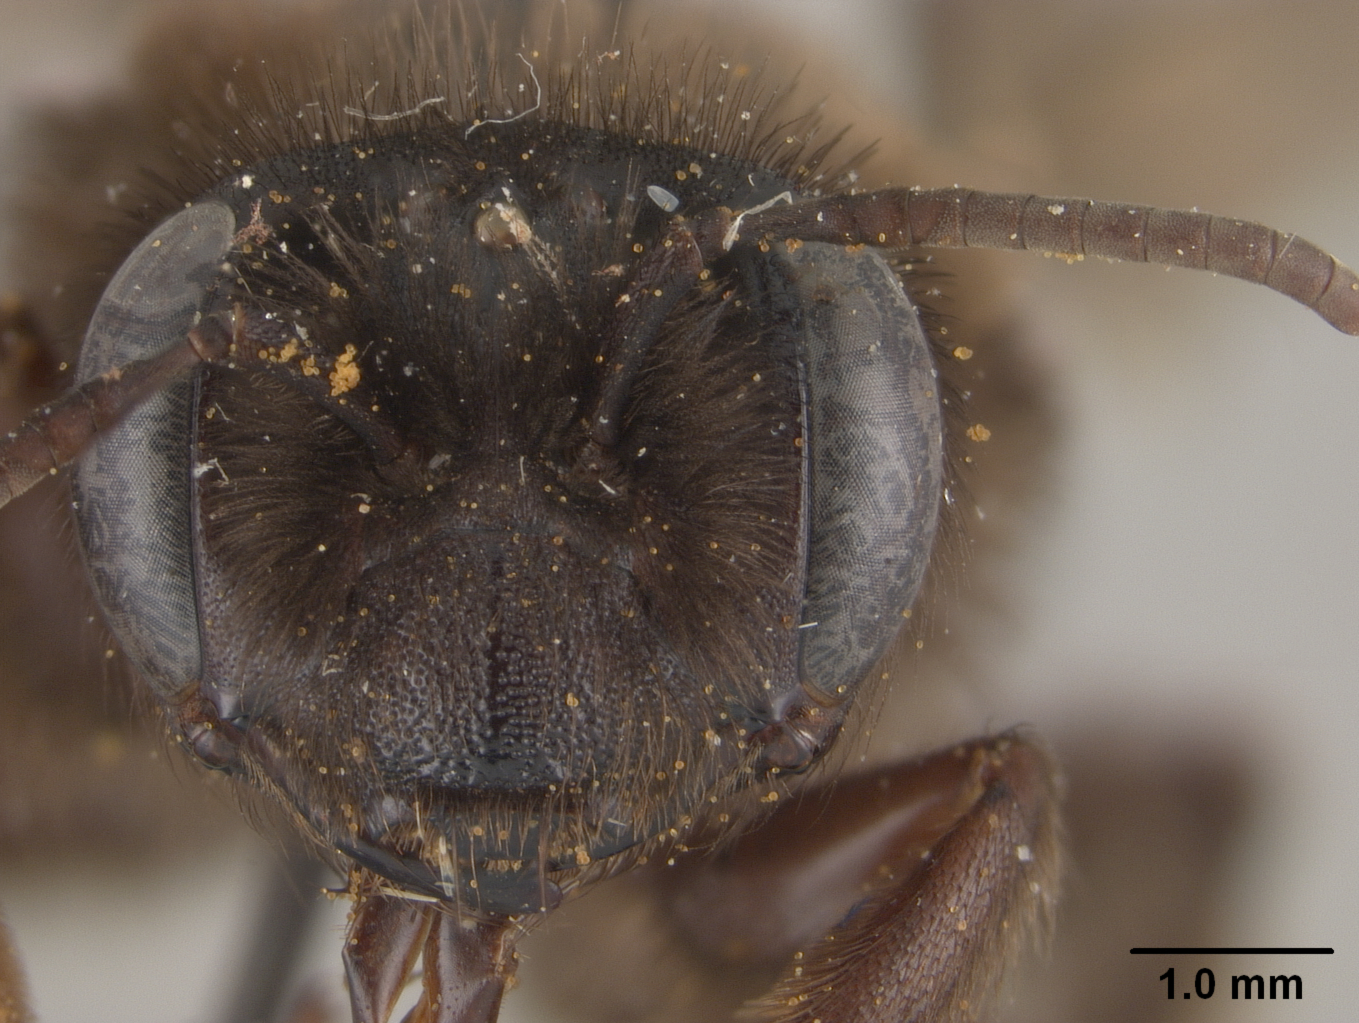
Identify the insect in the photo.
Andrena barnei
